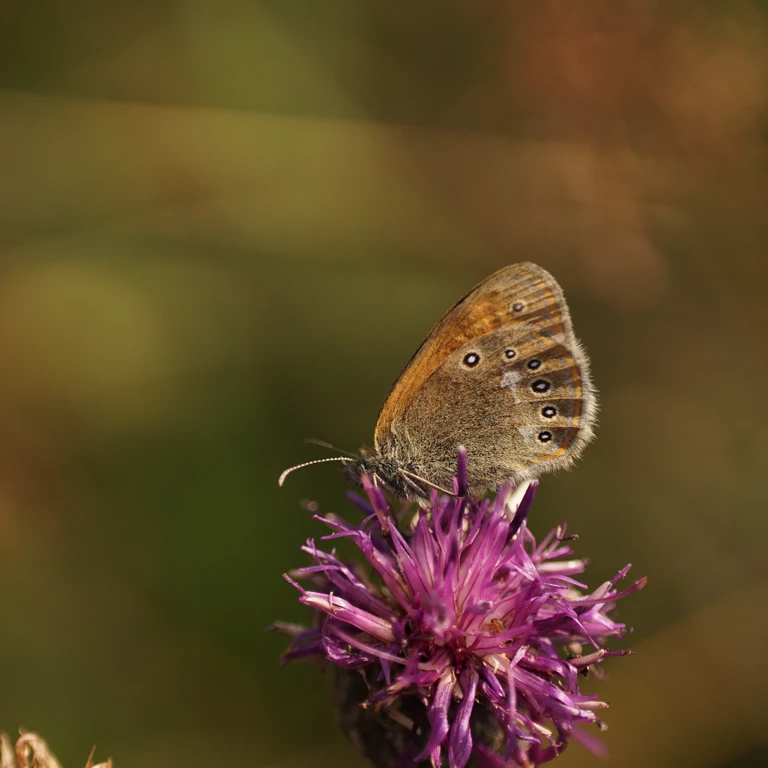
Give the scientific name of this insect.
Coenonympha glycerion (also Coenonympha iphis)
